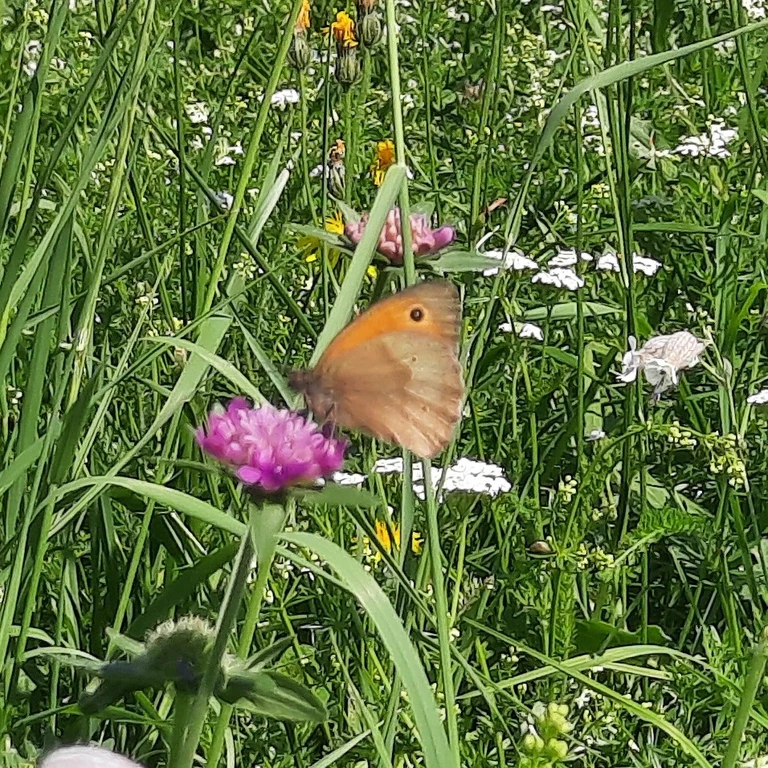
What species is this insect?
Maniola jurtina
